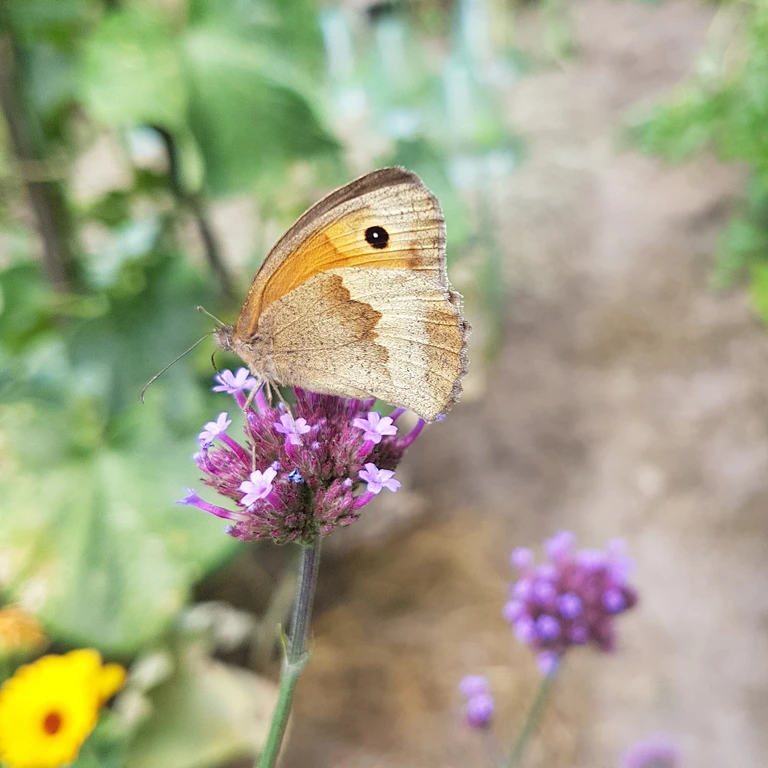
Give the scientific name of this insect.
Maniola jurtina
